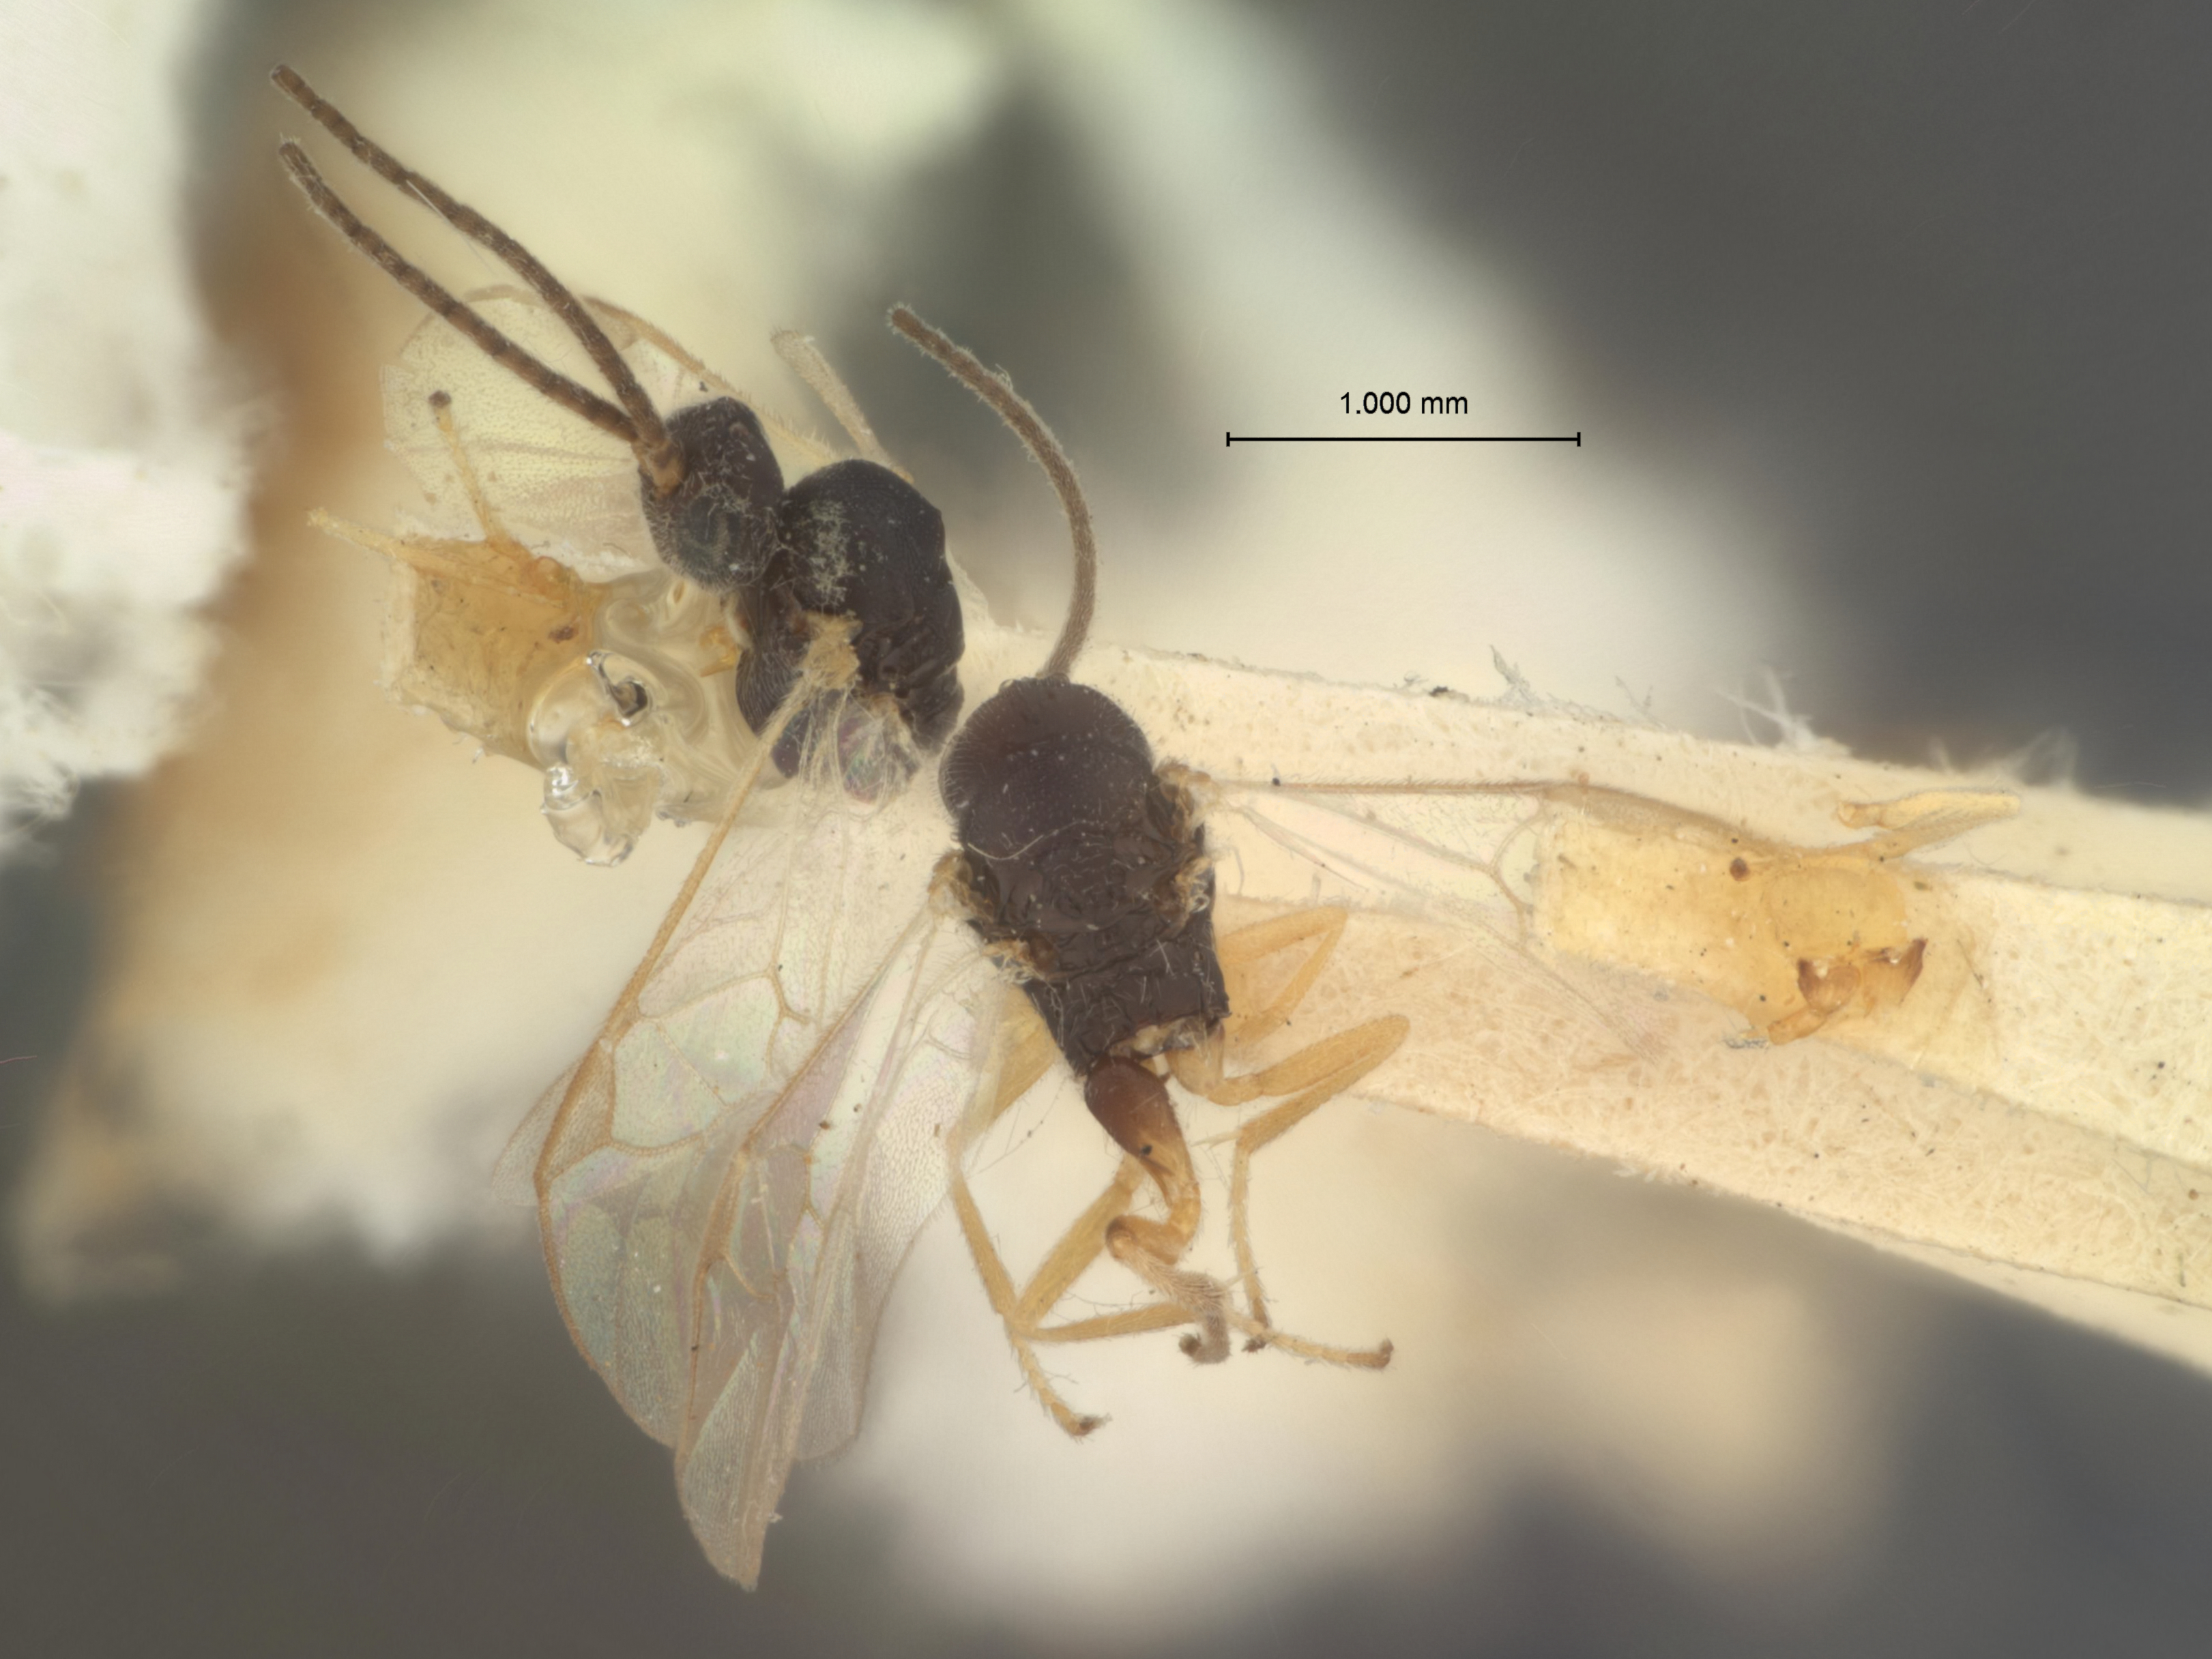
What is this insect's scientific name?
Apanteles aletiae
